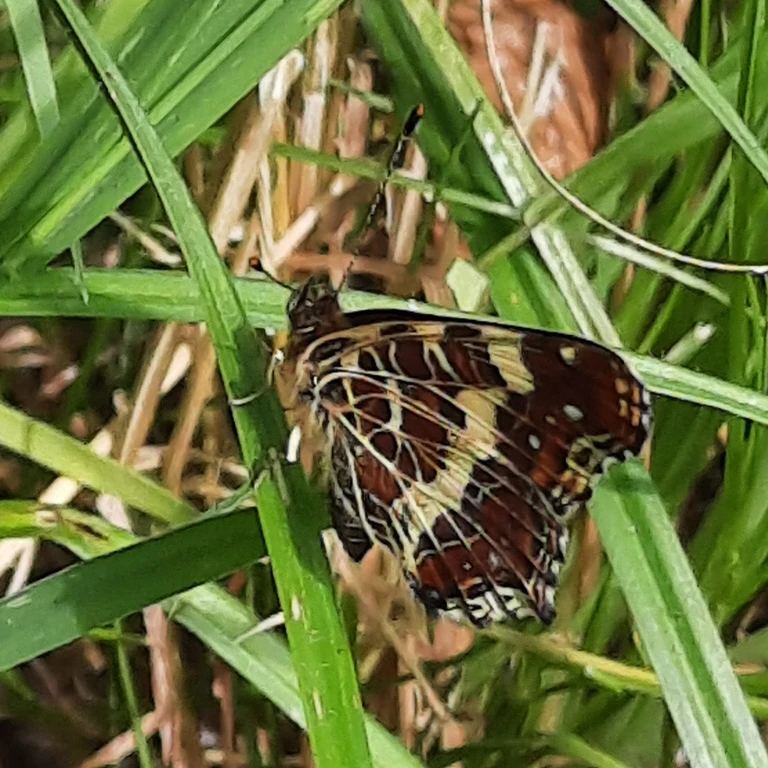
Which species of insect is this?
Araschnia levana
